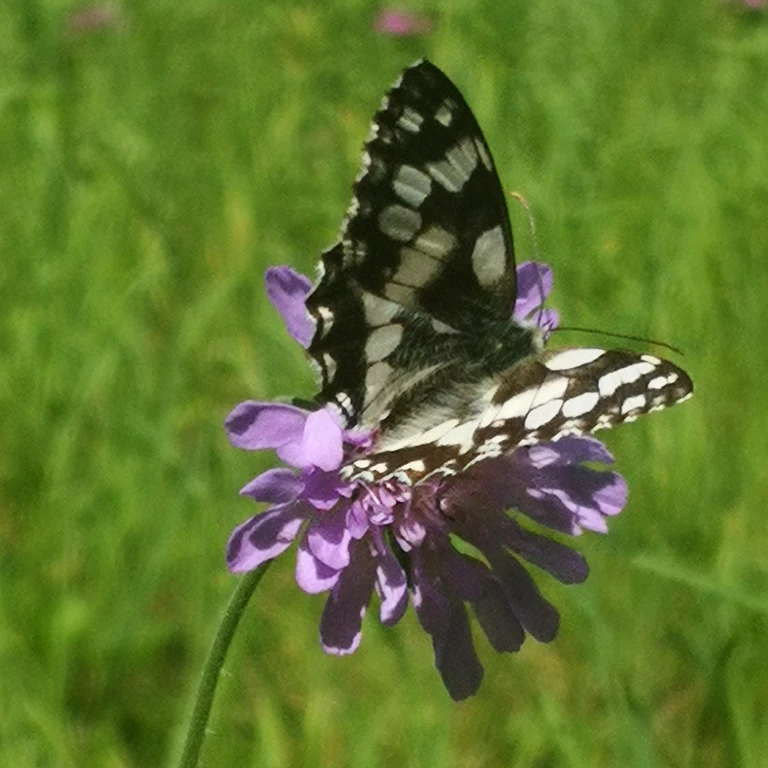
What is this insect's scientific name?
Melanargia galathea
